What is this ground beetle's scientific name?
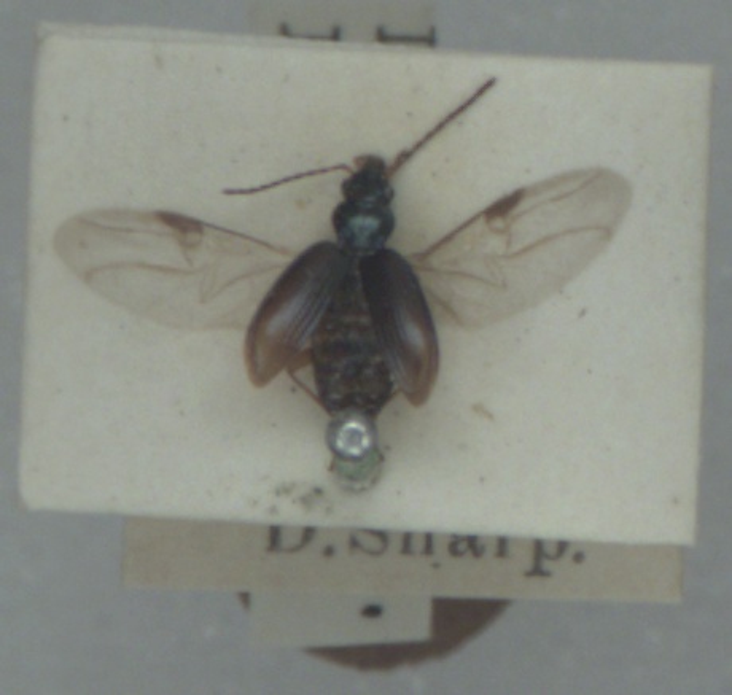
Bembidion monticola
